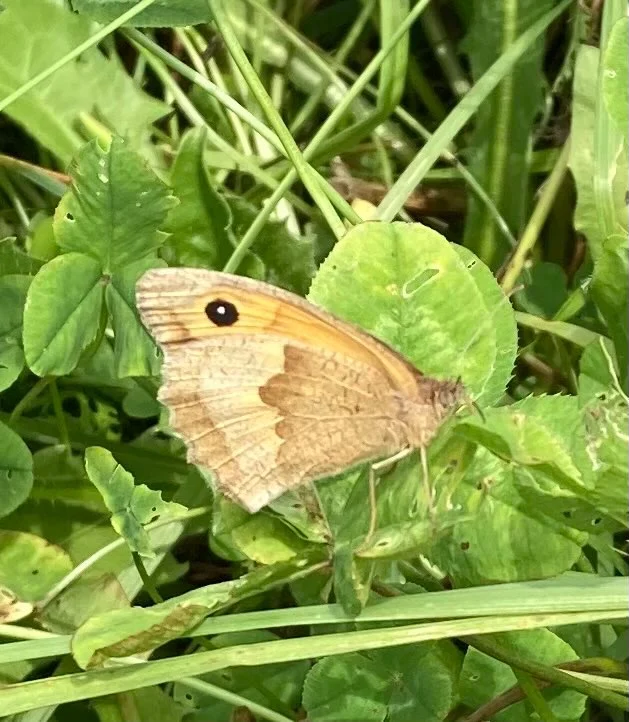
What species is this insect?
Maniola jurtina
